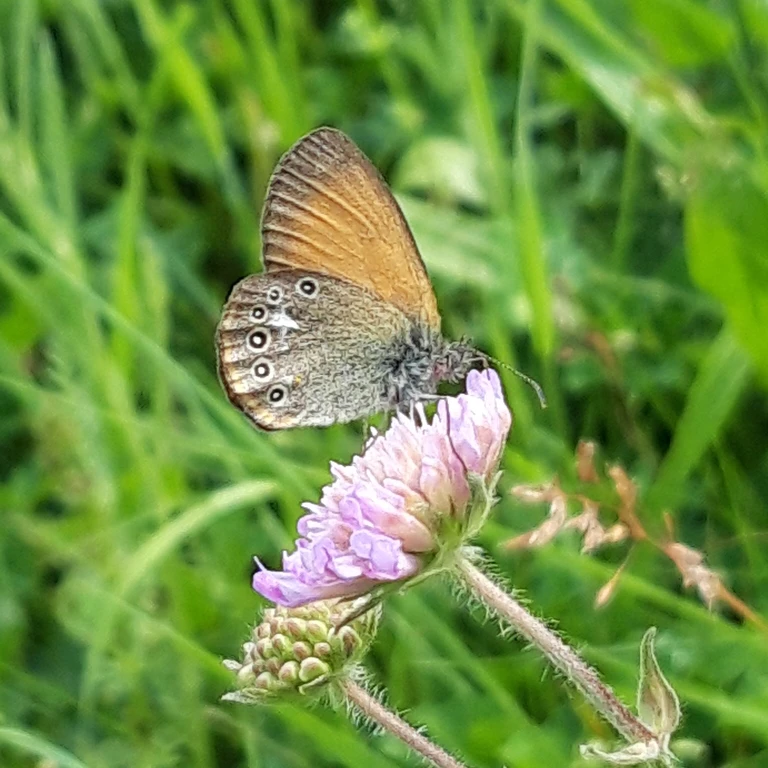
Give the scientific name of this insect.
Coenonympha glycerion (also Coenonympha iphis)
